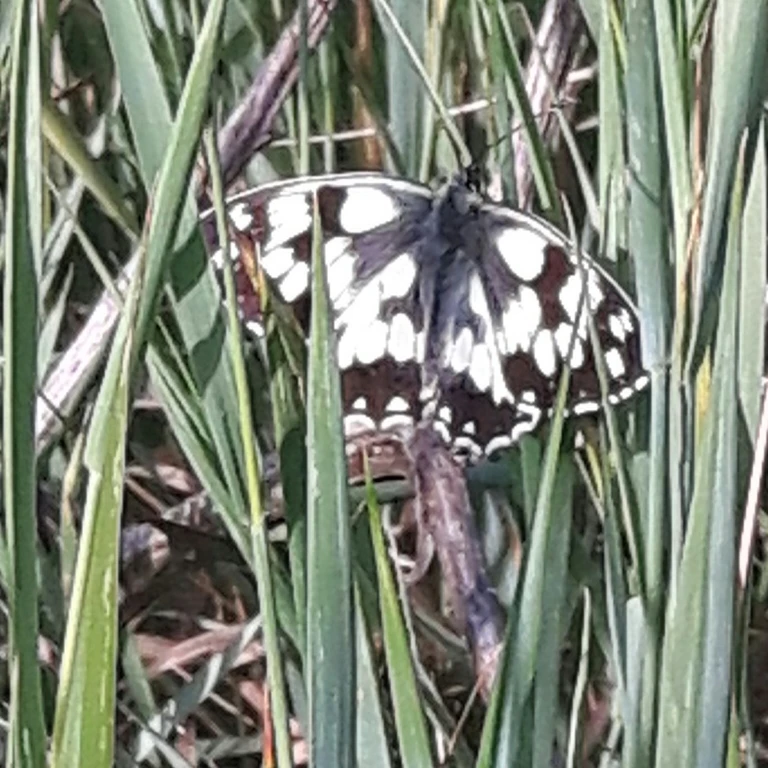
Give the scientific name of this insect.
Melanargia galathea
